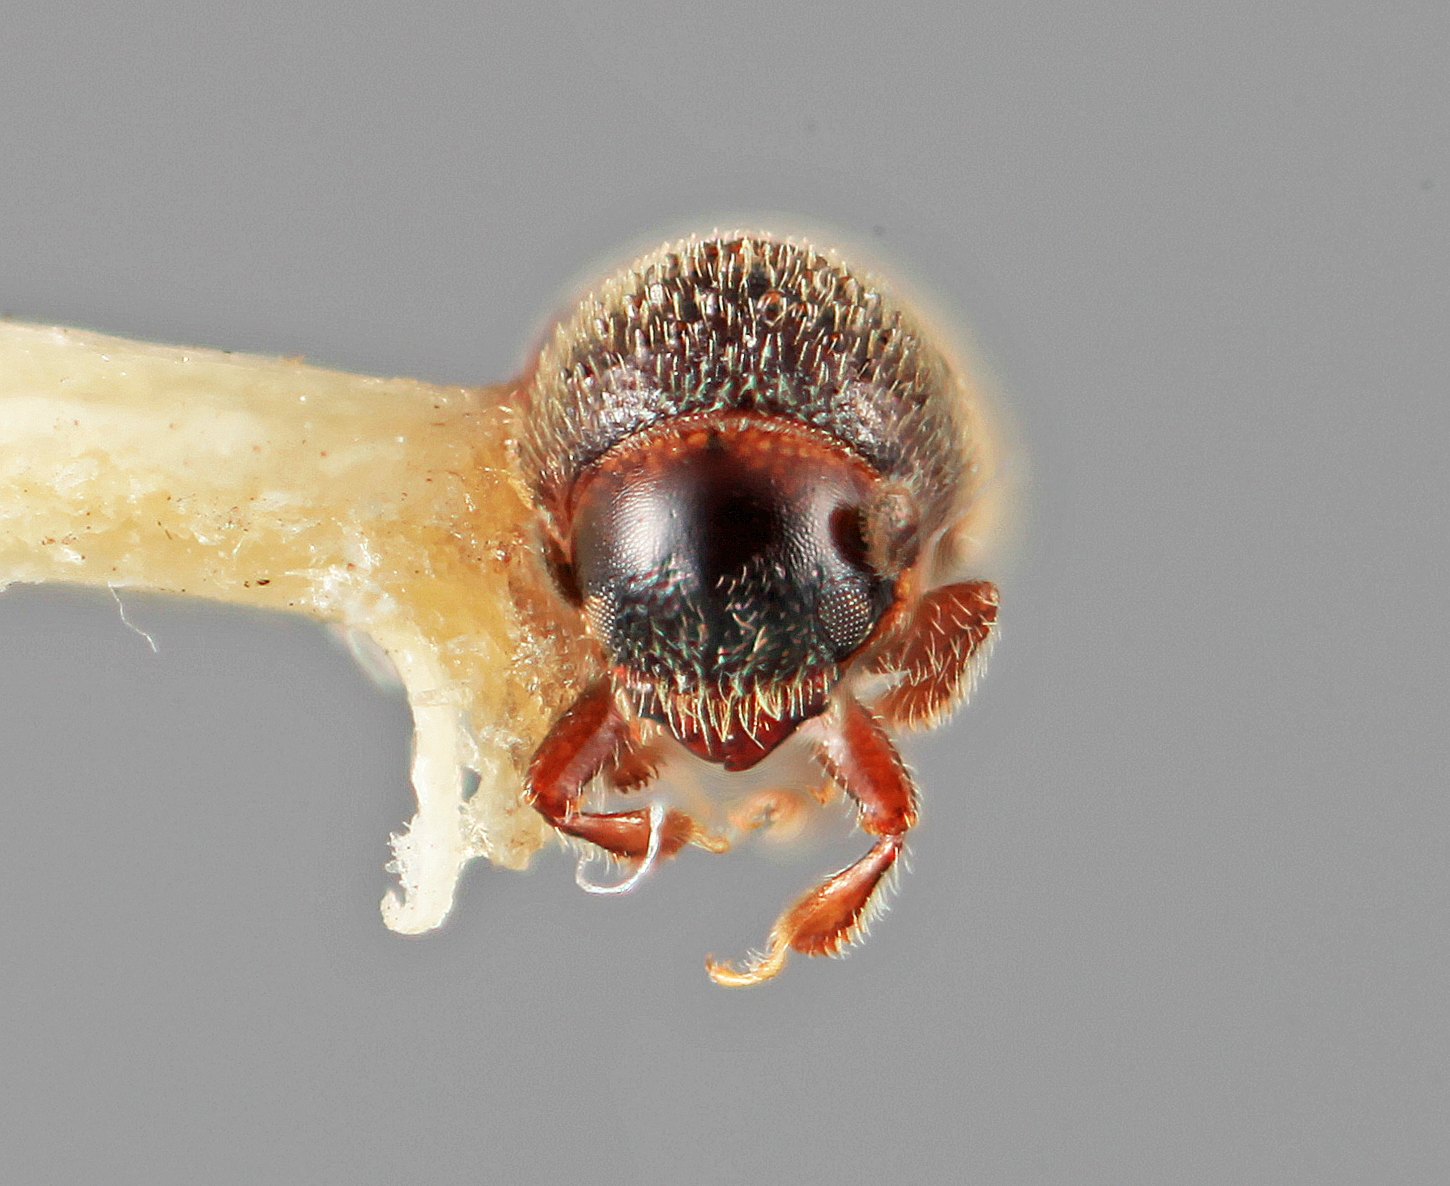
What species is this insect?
Cryphalomorphus rusticus
